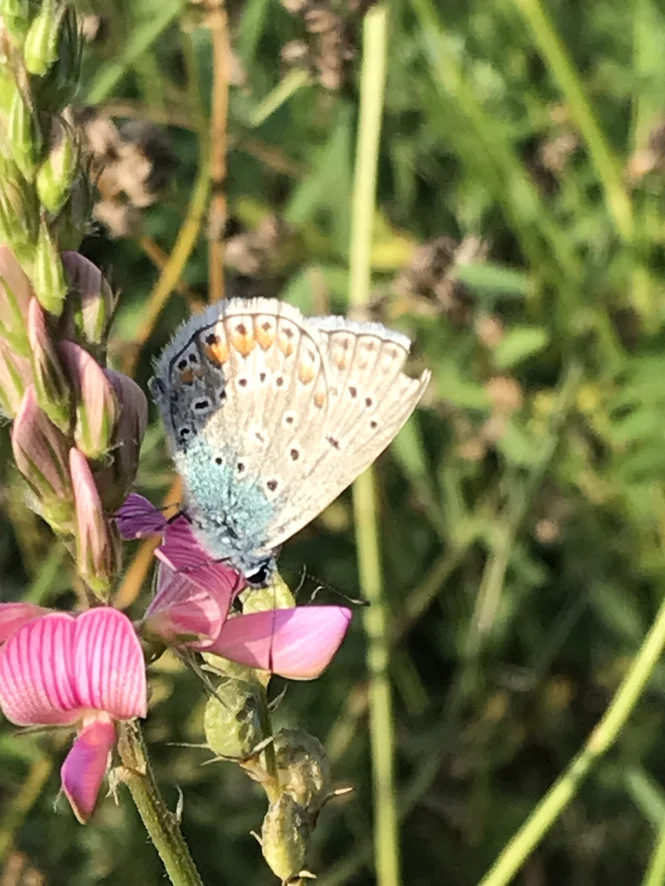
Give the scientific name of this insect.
Polyommatus icarus
